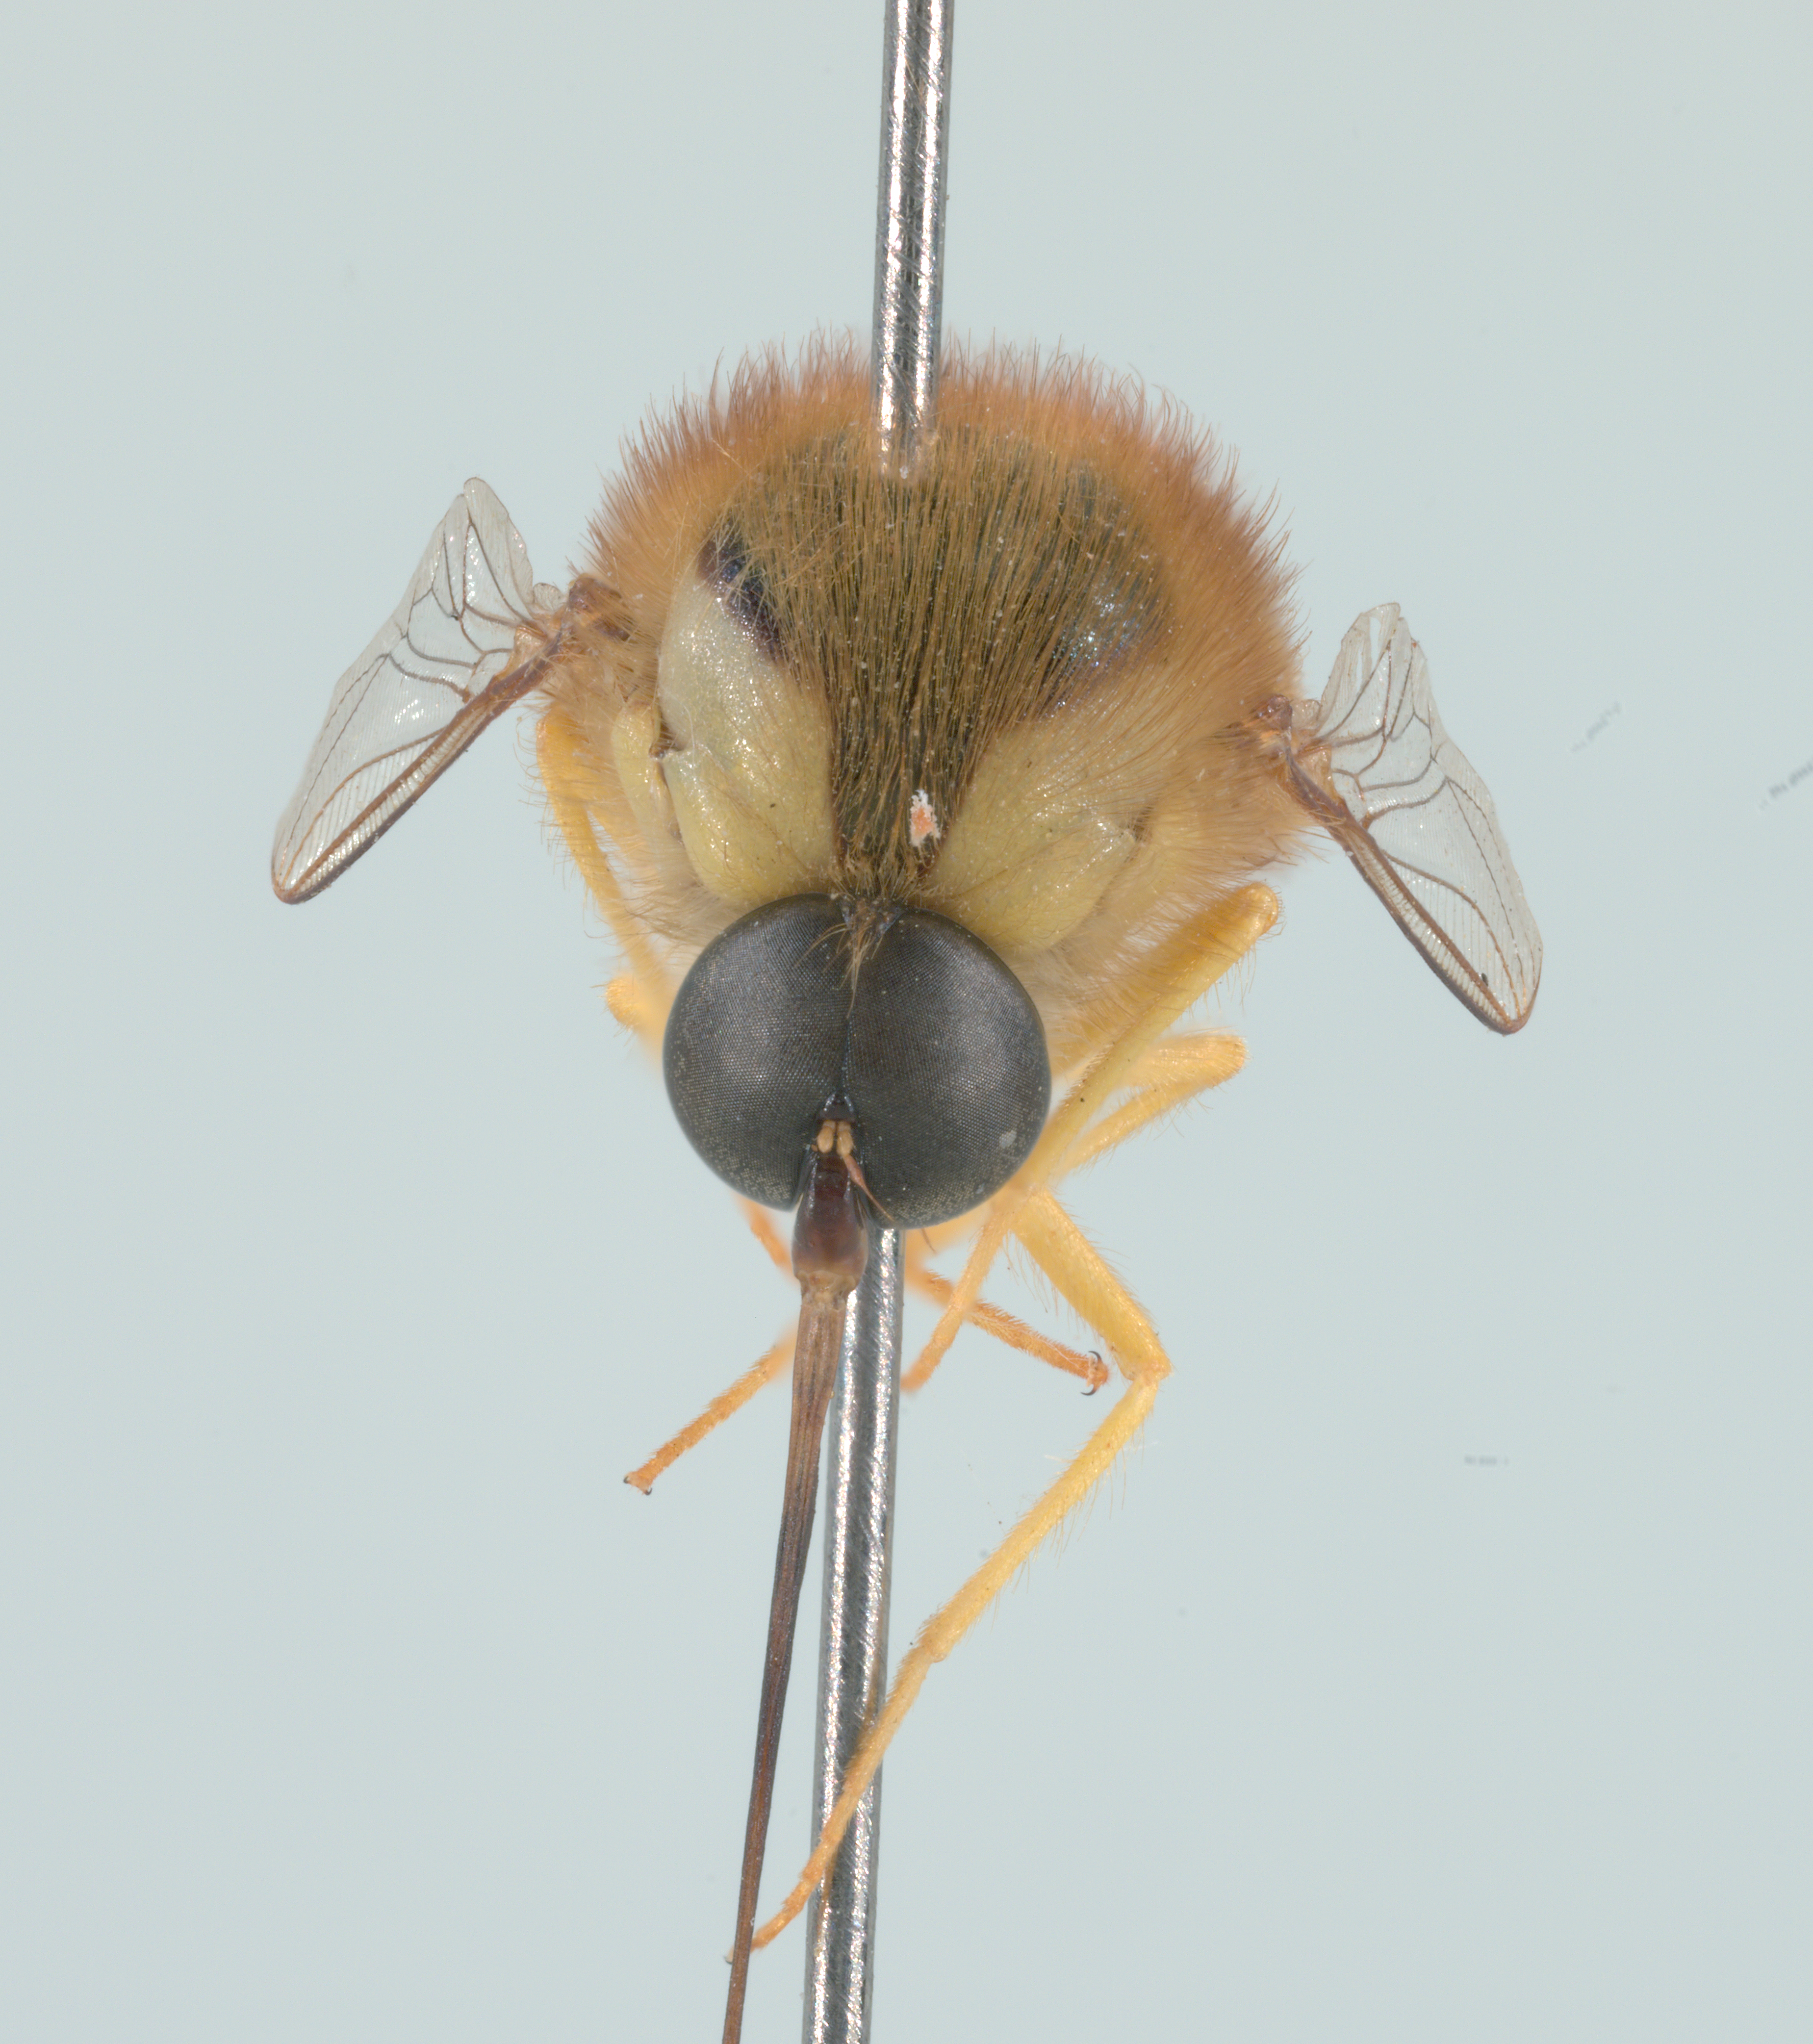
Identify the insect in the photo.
Psilodera bipunctata
